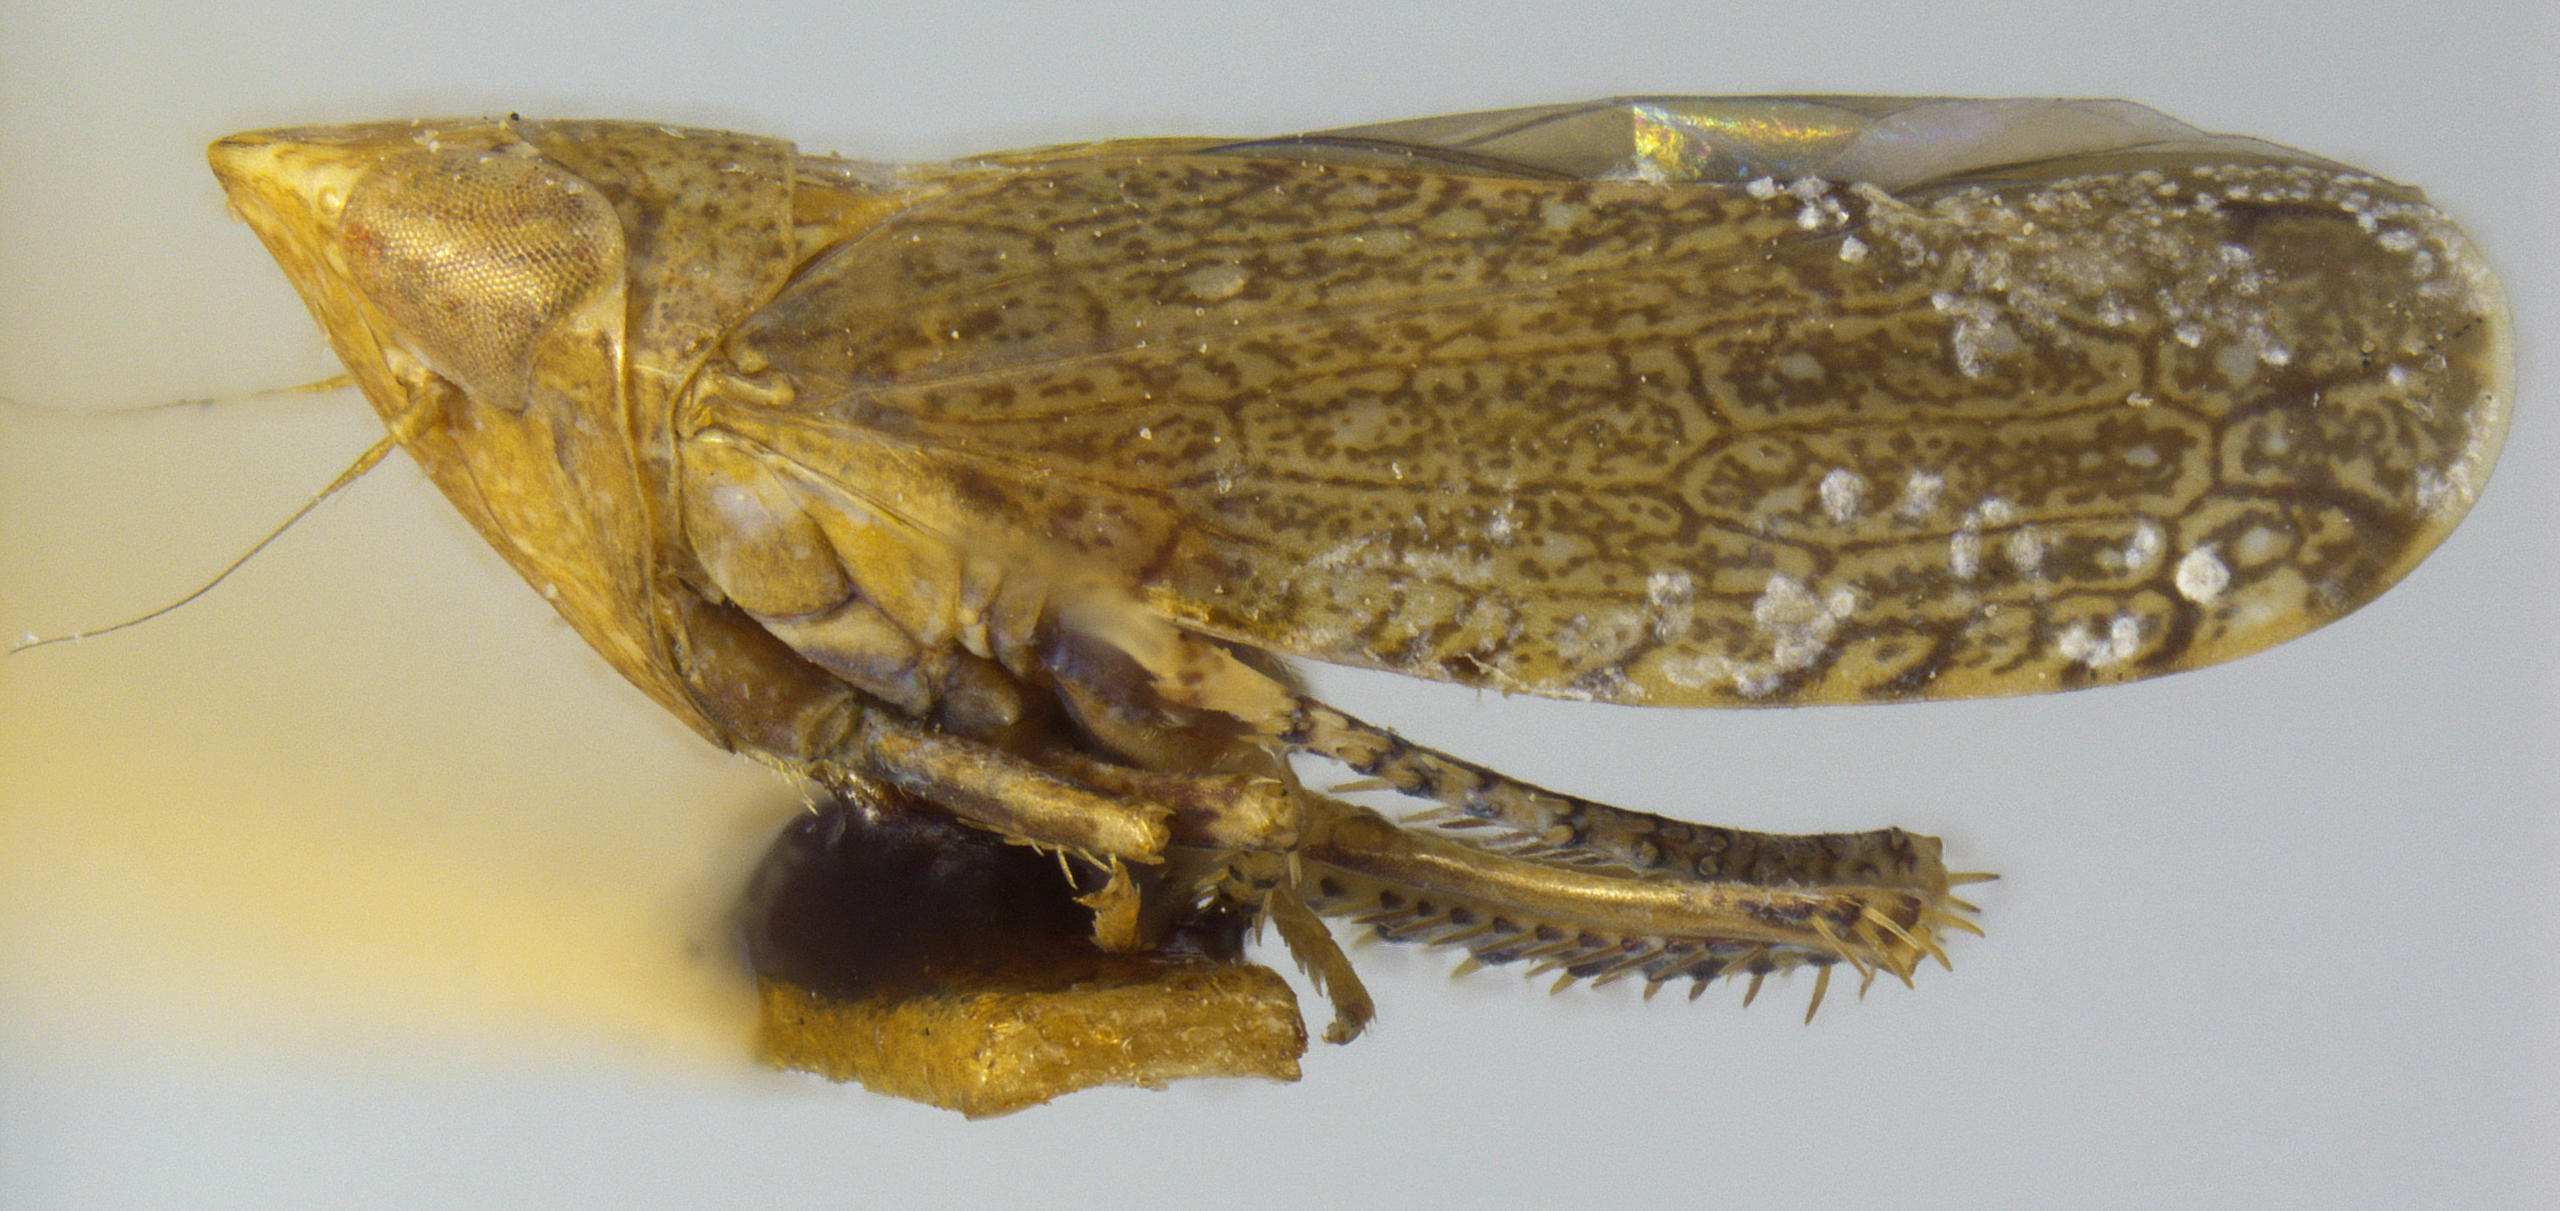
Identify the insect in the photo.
Nasutoideus andromus
